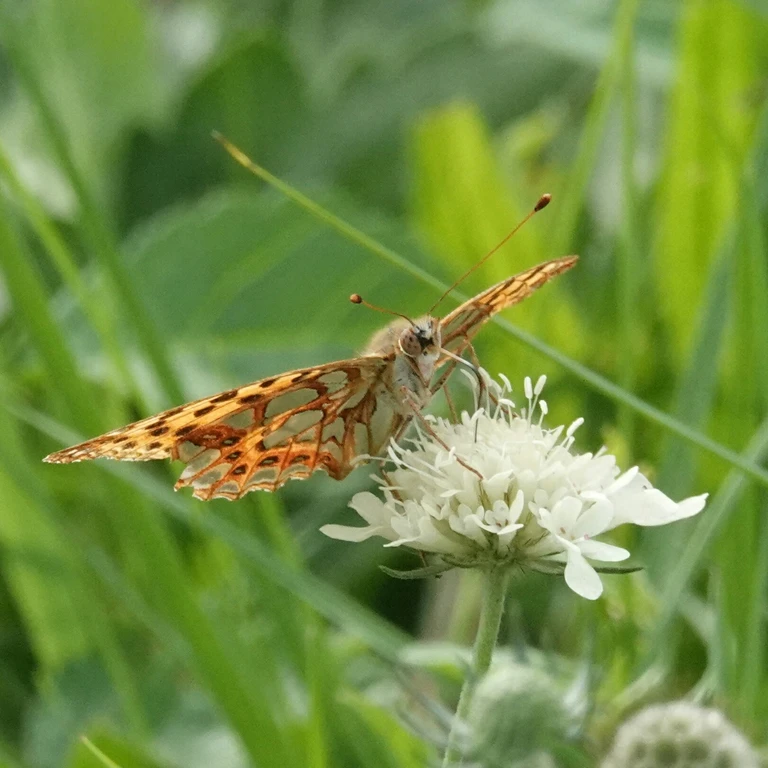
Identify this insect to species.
Issoria lathonia
